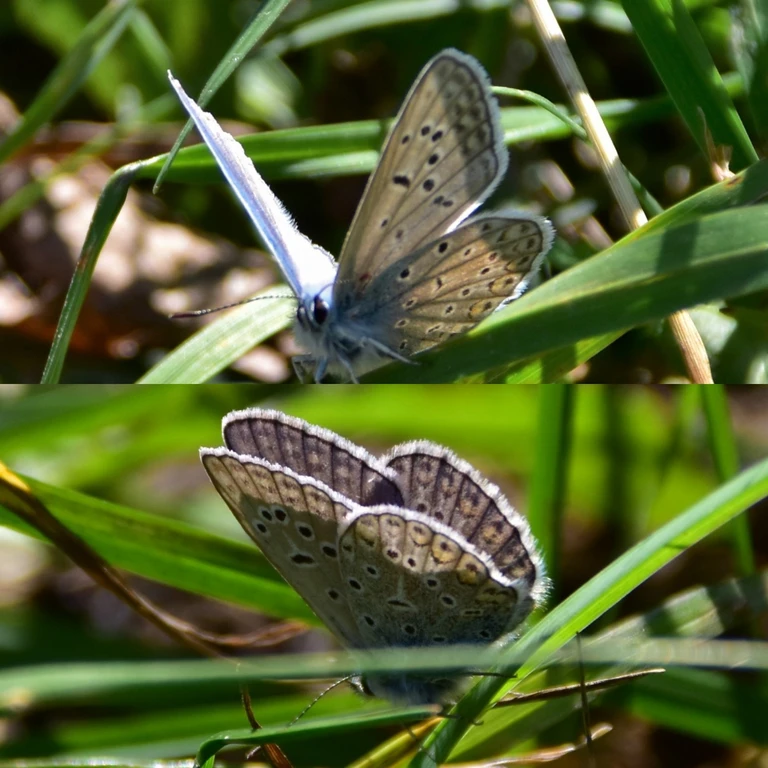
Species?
Polyommatus icarus
